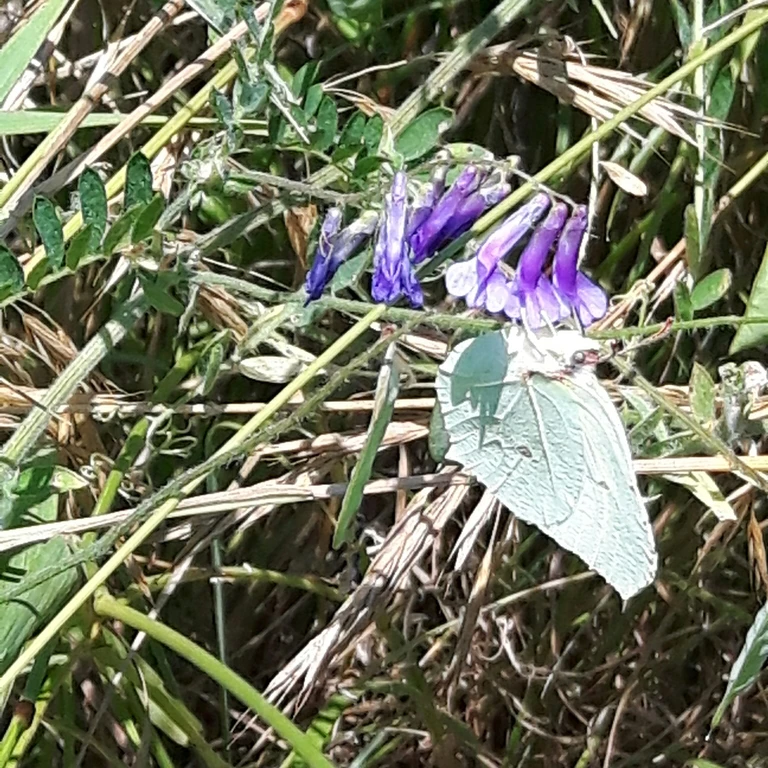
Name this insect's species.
Gonepteryx rhamni
